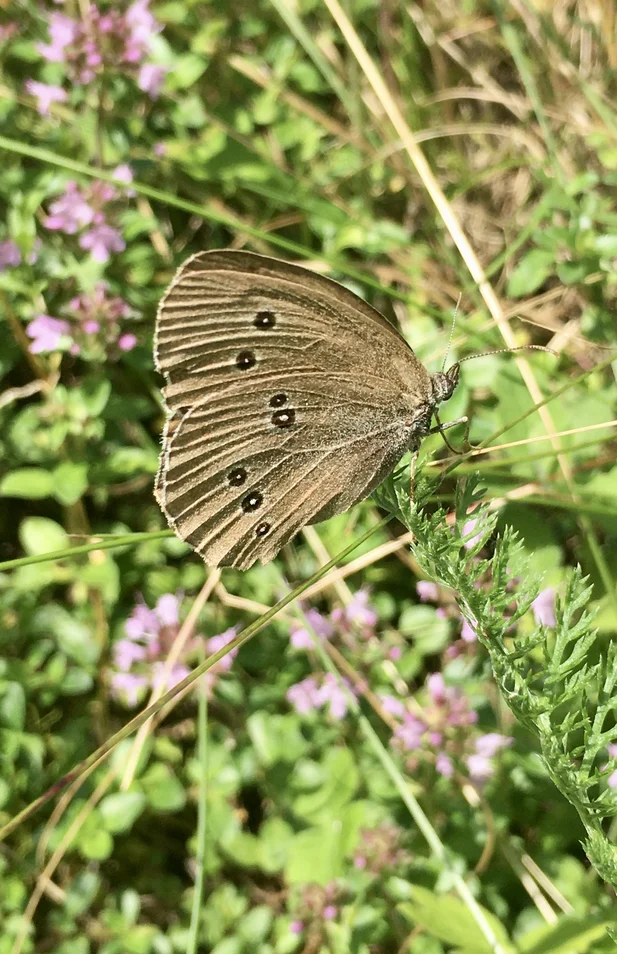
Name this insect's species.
Aphantopus hyperantus
